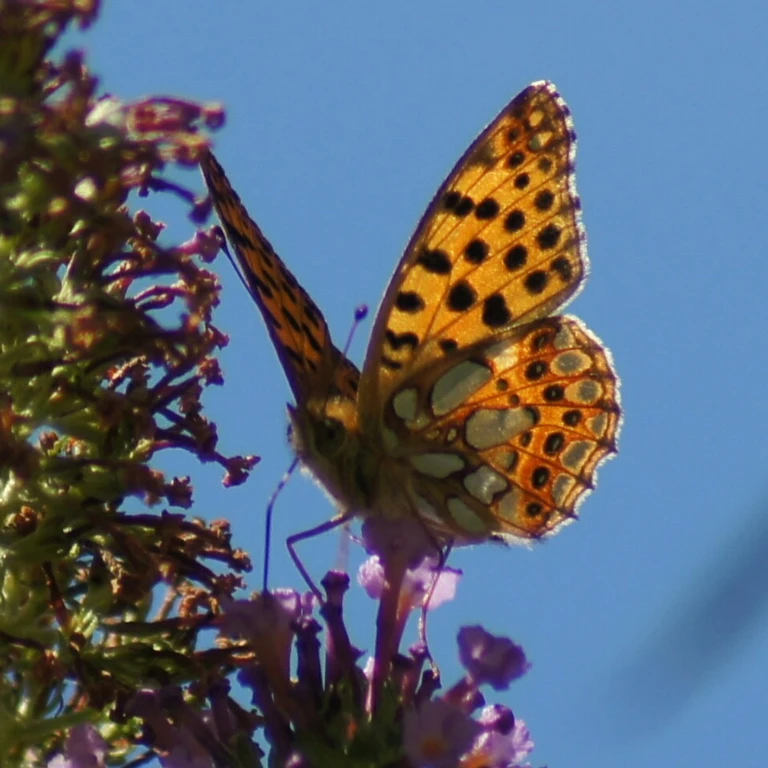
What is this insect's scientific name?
Issoria lathonia
